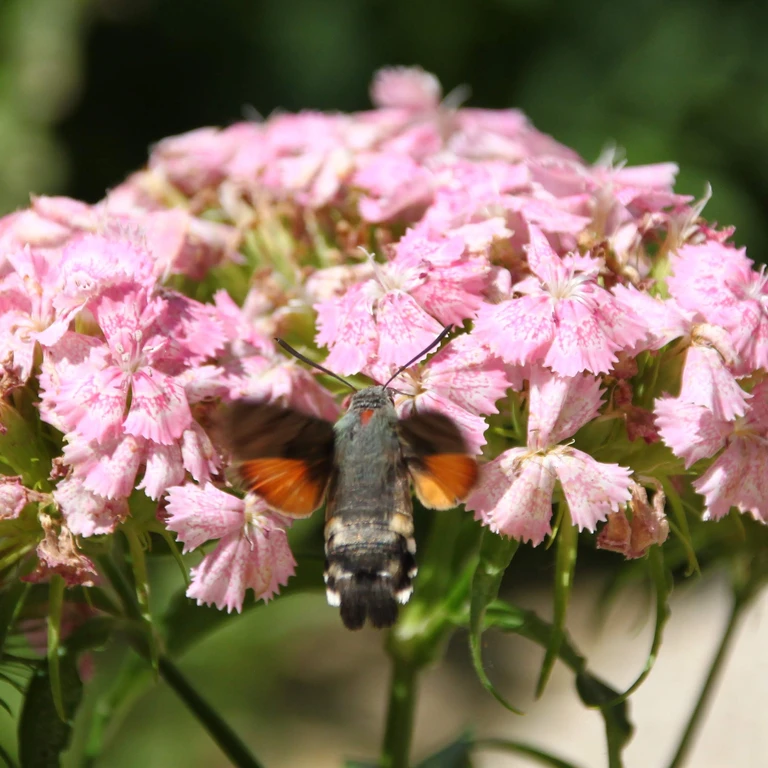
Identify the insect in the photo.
Macroglossum stellatarum
